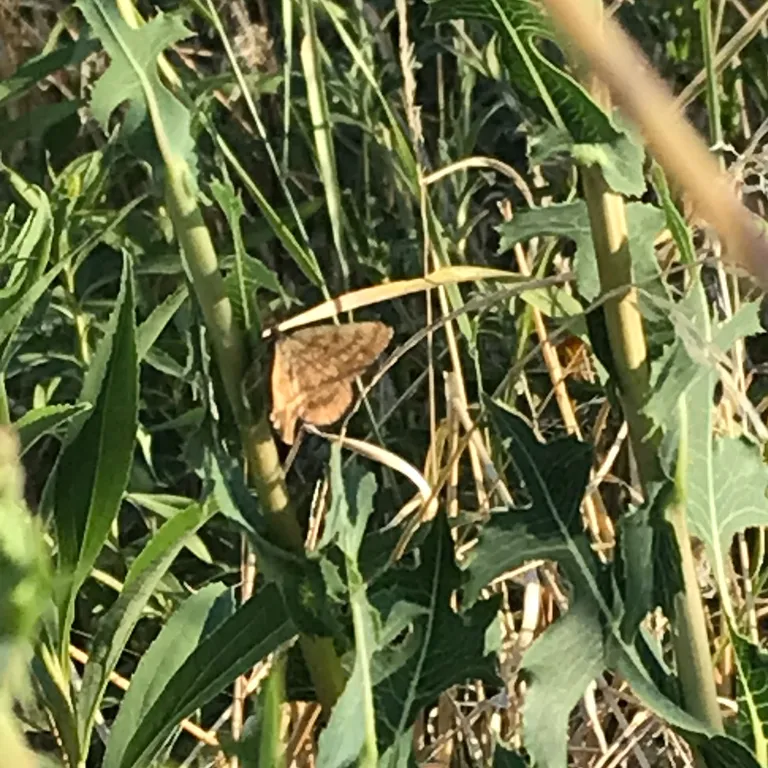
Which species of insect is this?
Ematurga atomaria
